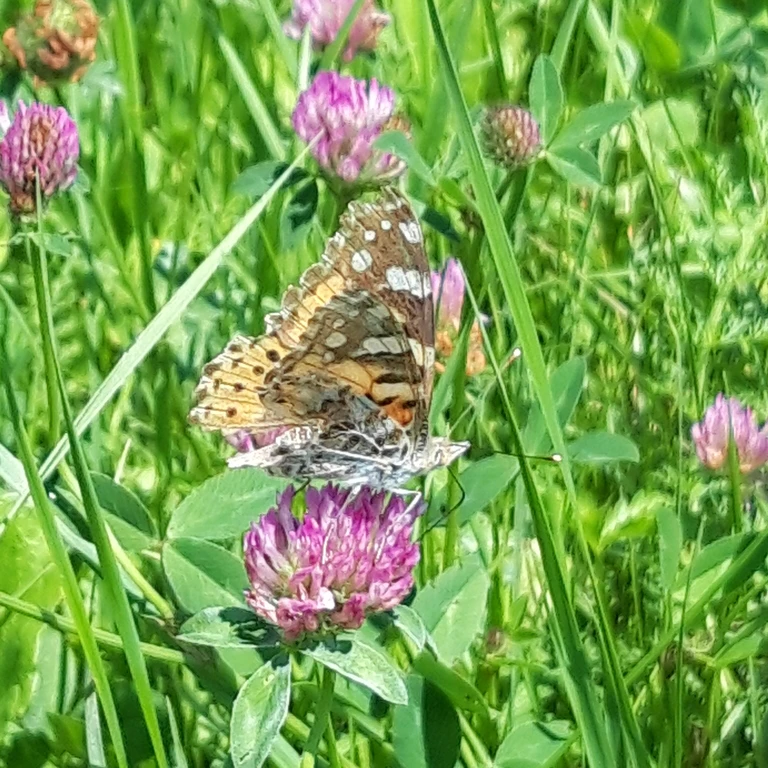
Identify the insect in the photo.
Vanessa cardui
